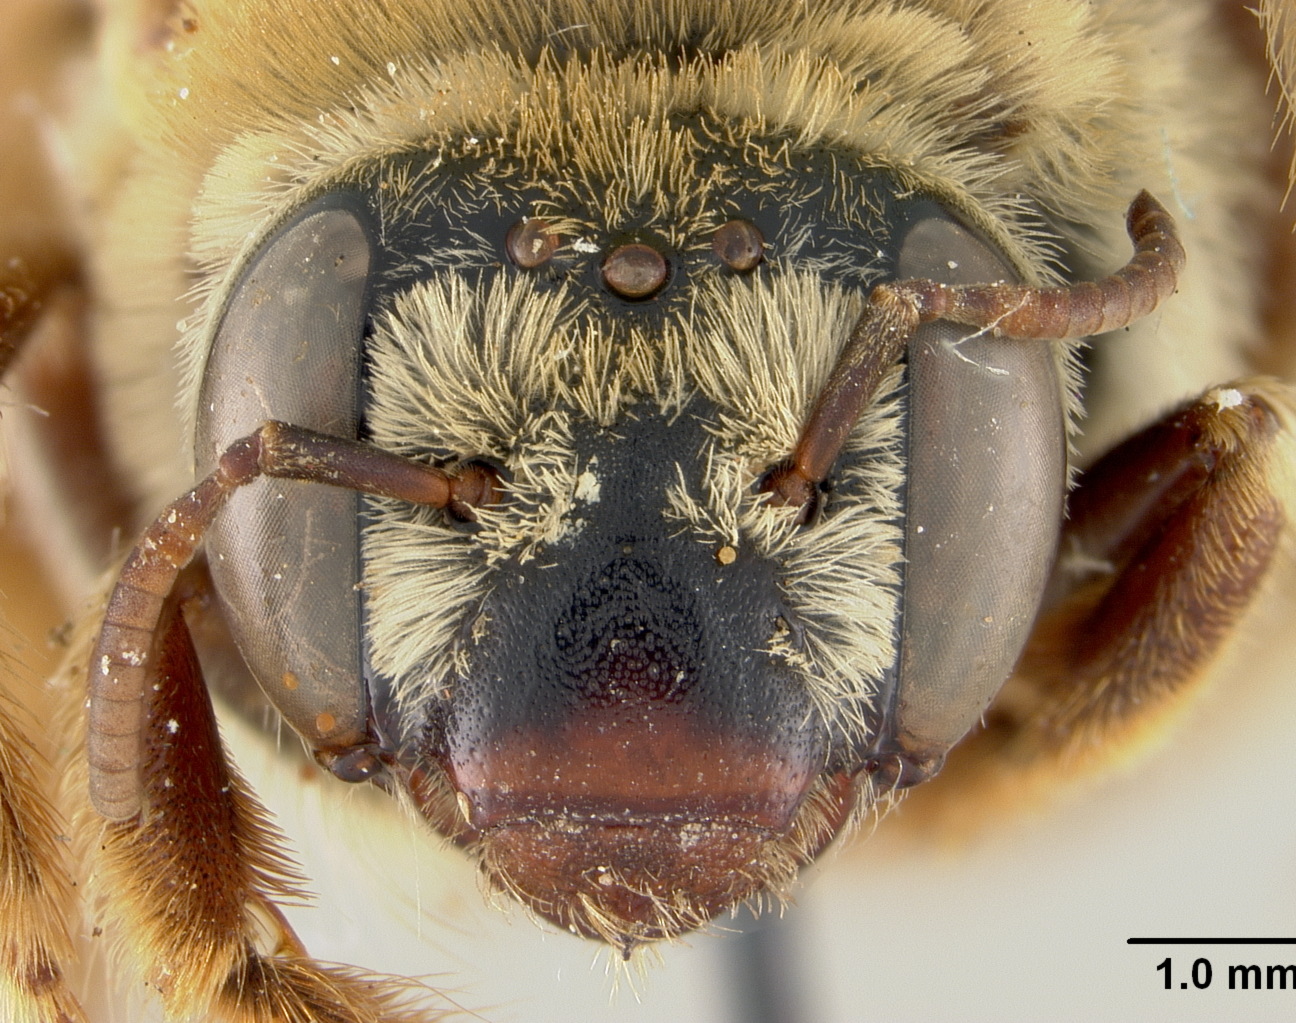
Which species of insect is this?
Diadasia australis
